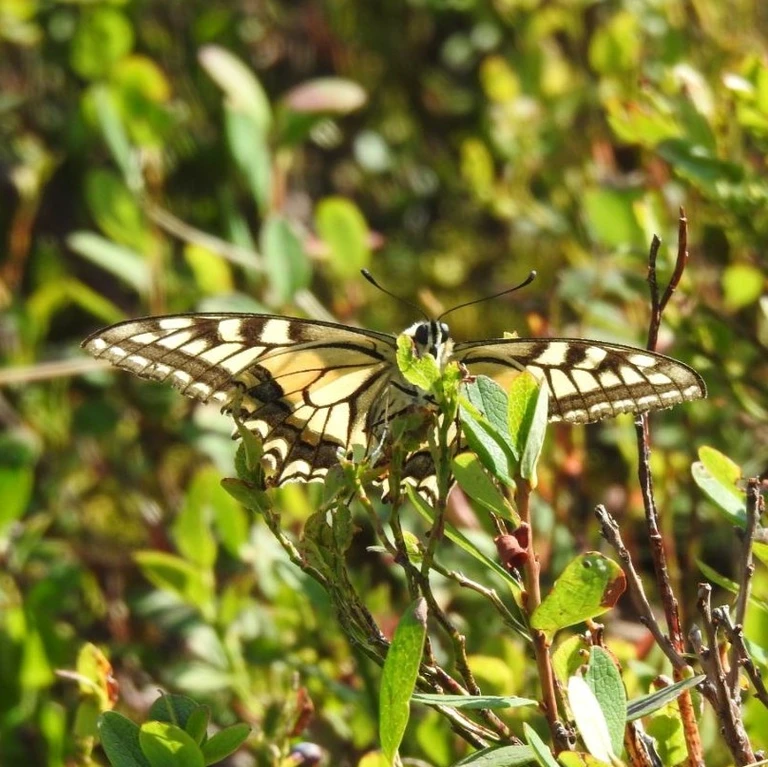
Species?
Papilio machaon
